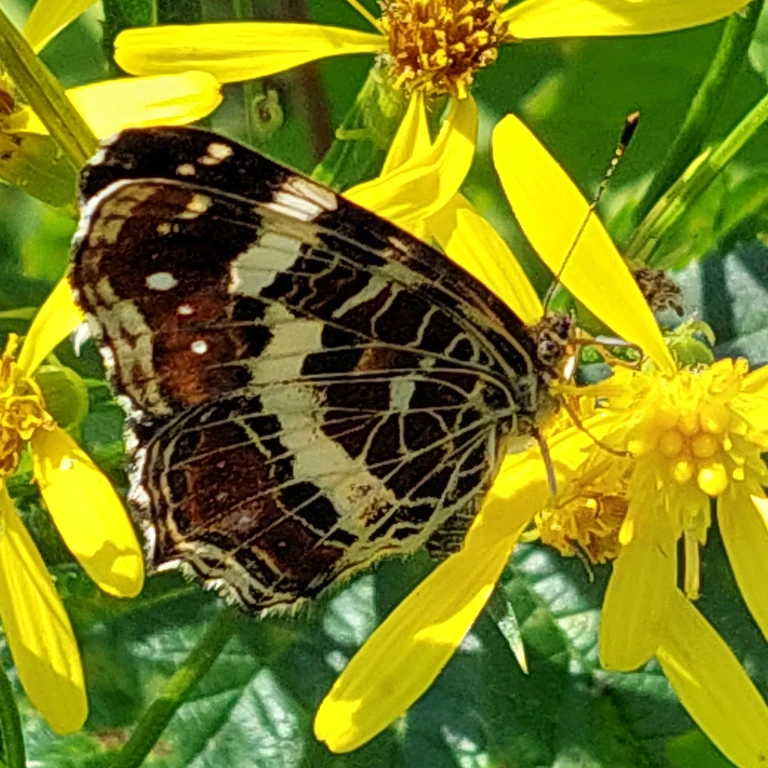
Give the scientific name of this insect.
Araschnia levana
